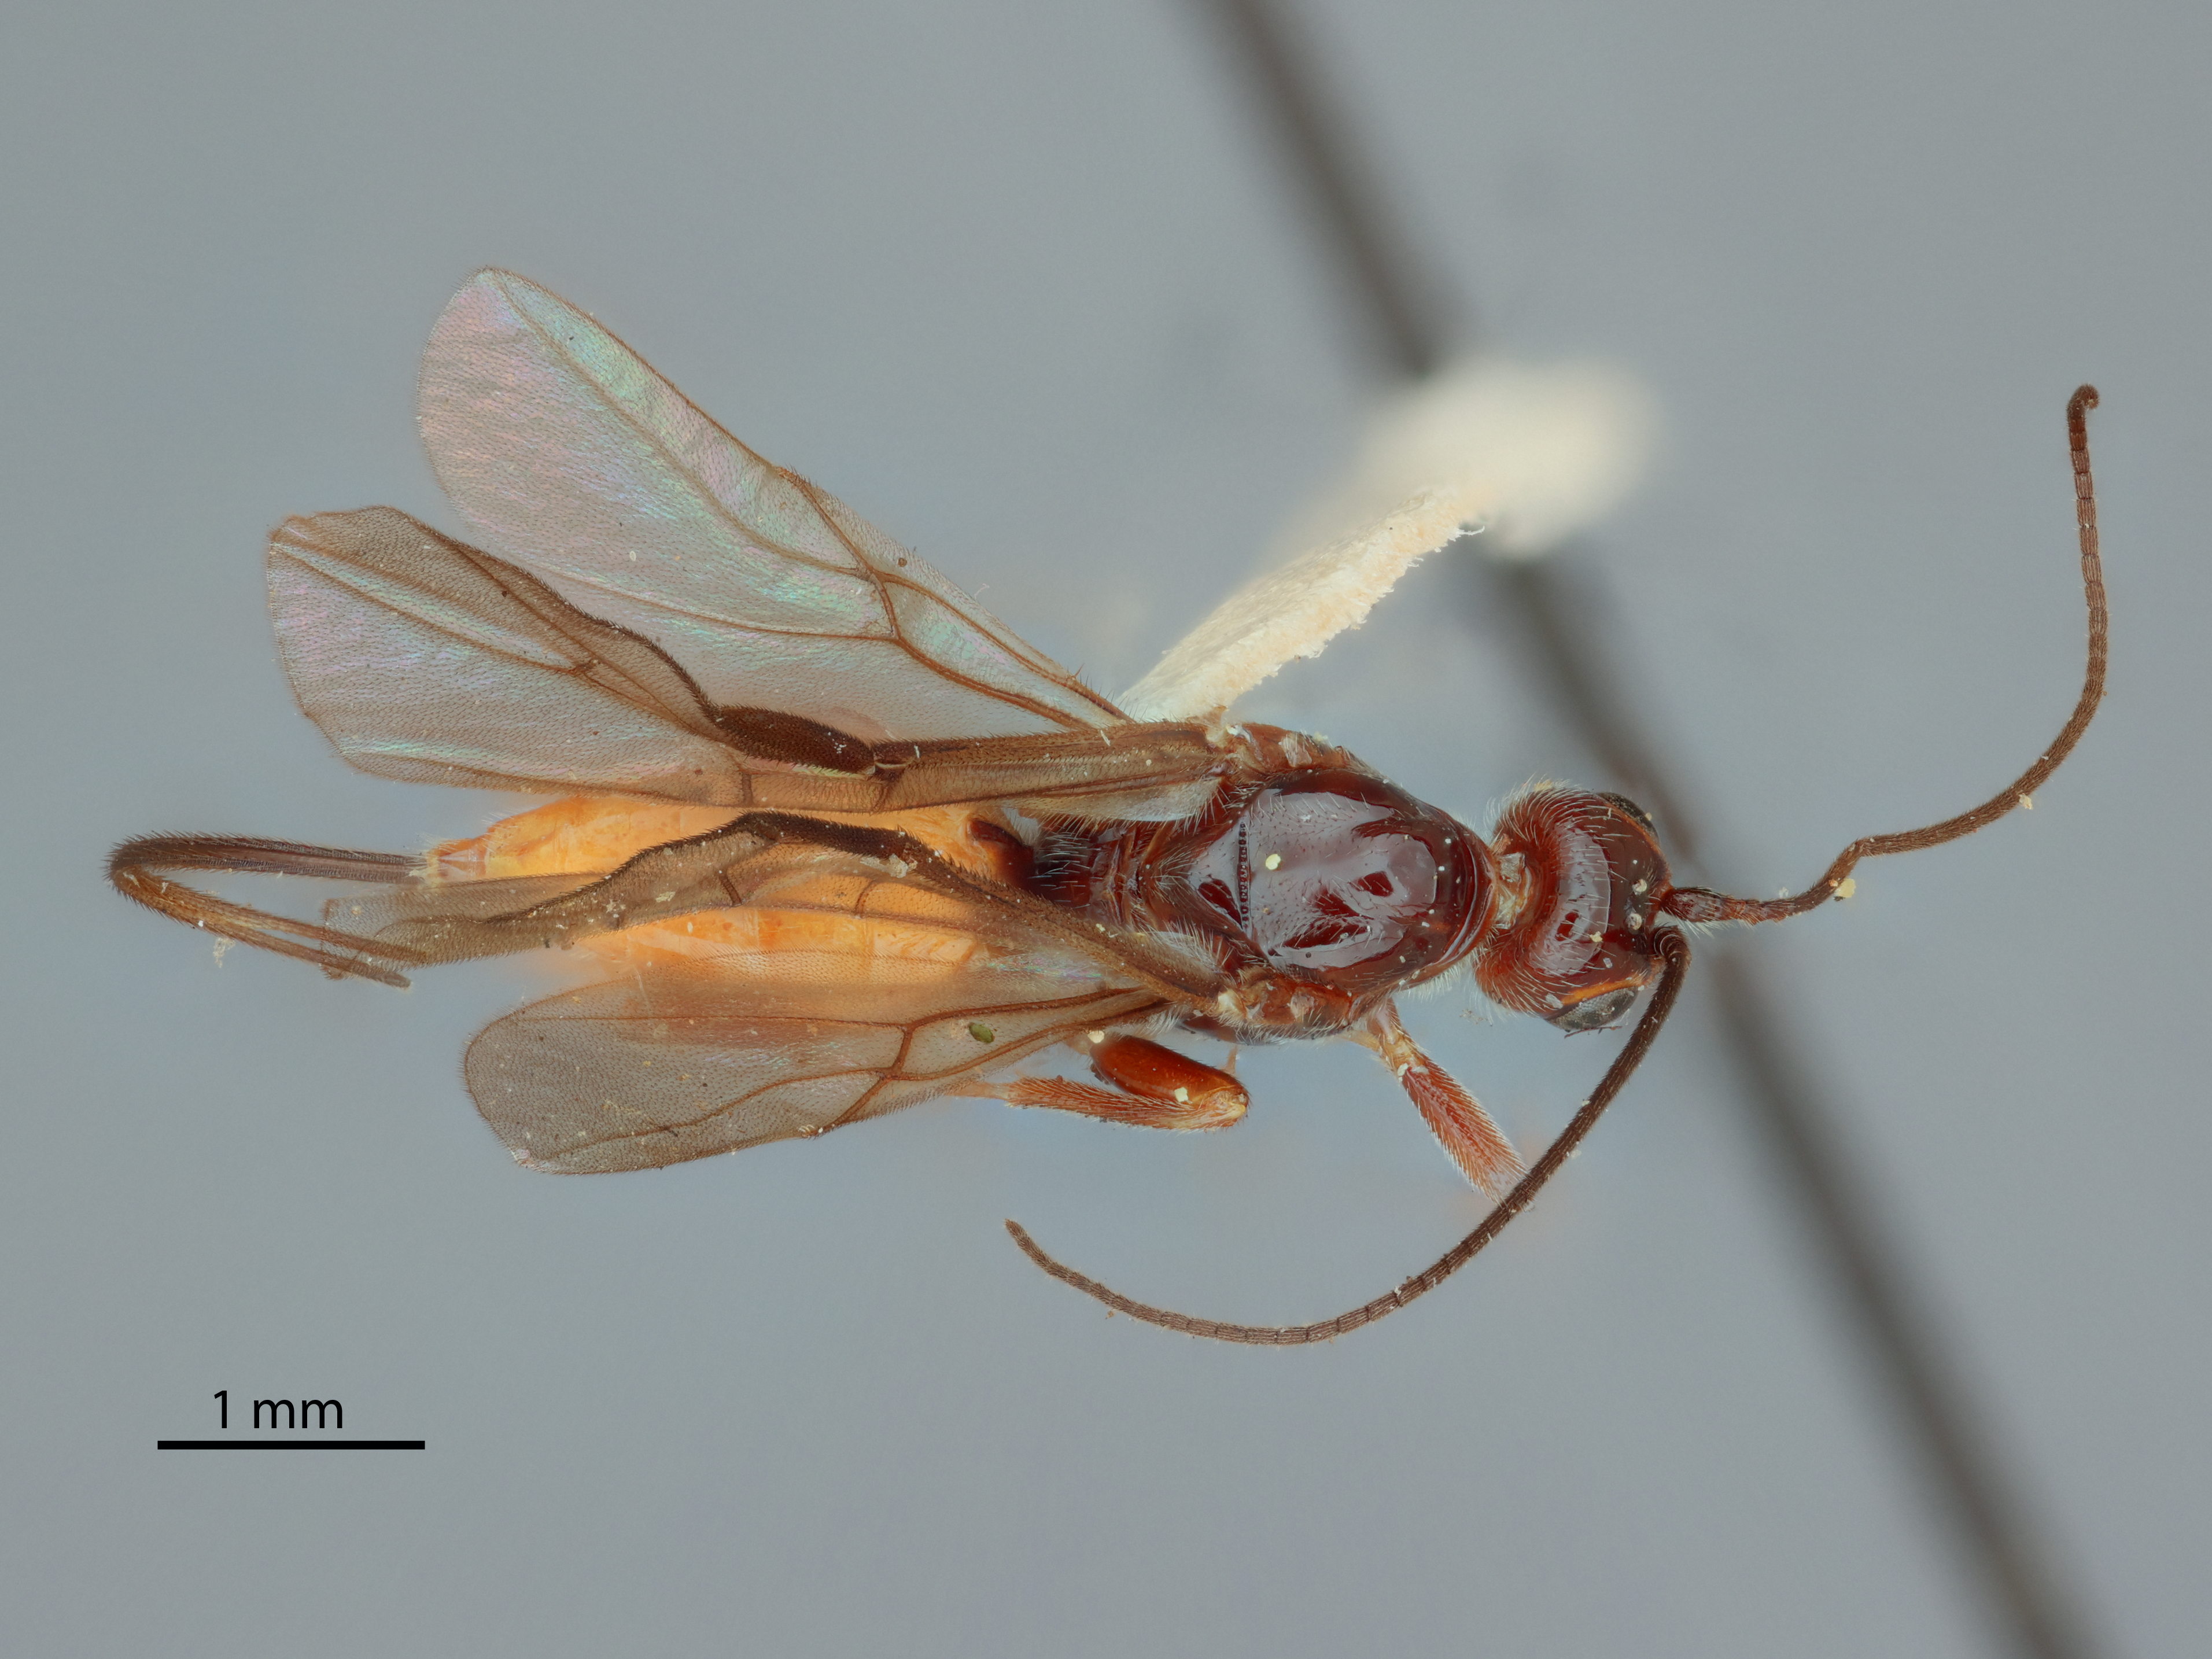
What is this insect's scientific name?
Coeloides dendroctoni
